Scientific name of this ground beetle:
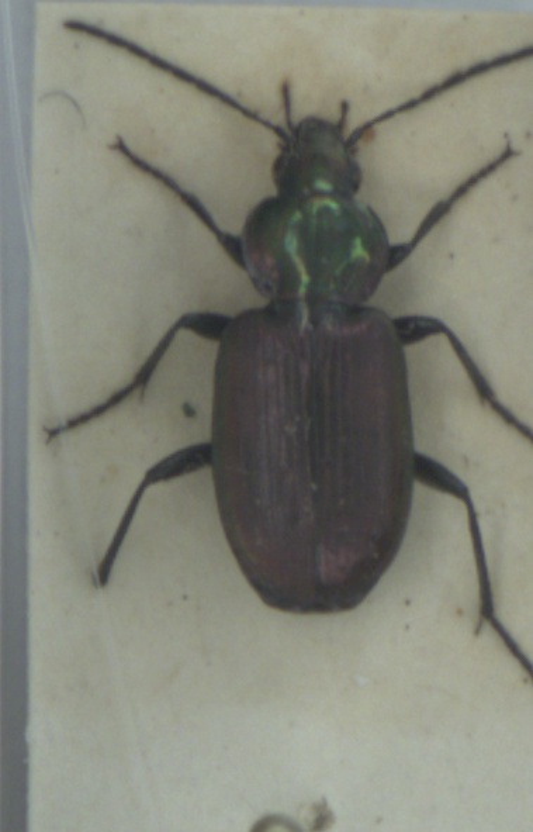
Agonum sexpunctatum
